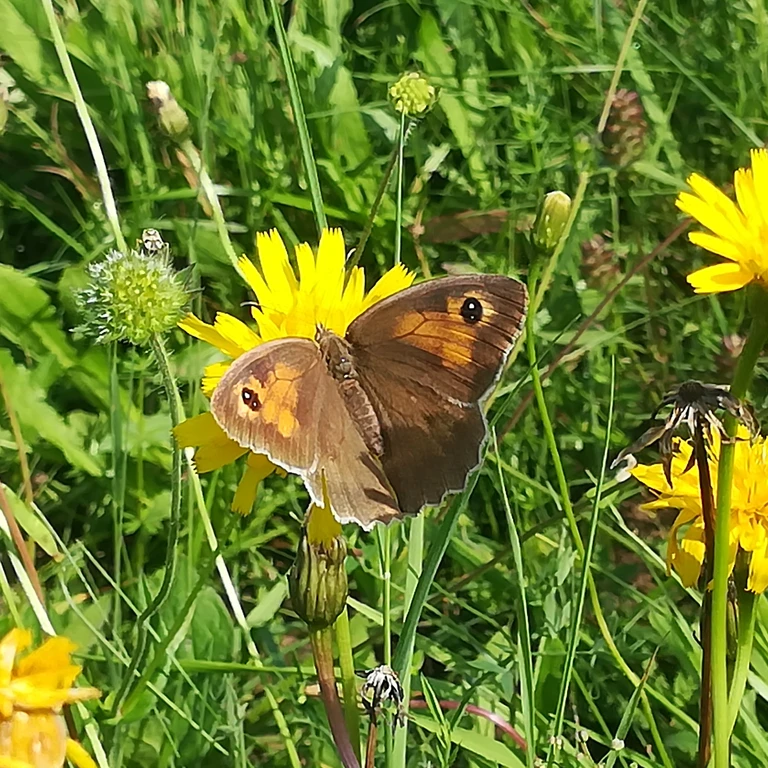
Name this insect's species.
Maniola jurtina
